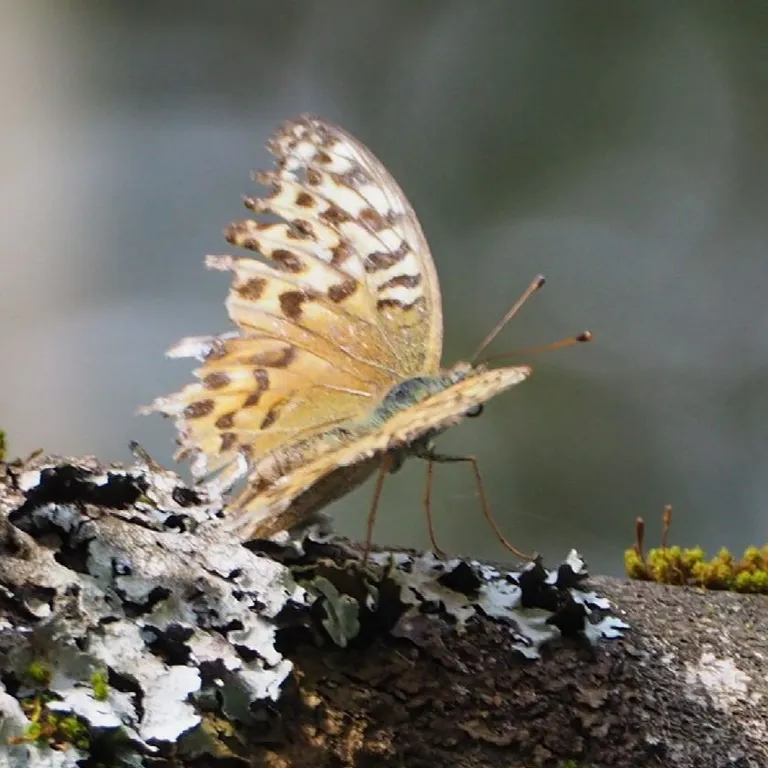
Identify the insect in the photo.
Argynnis paphia
